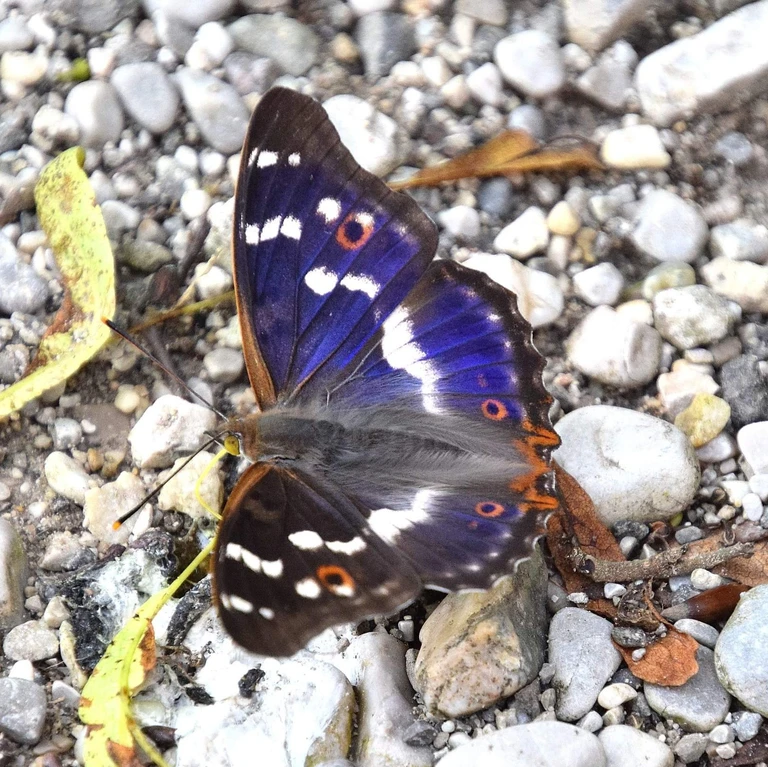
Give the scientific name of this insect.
Apatura ilia
